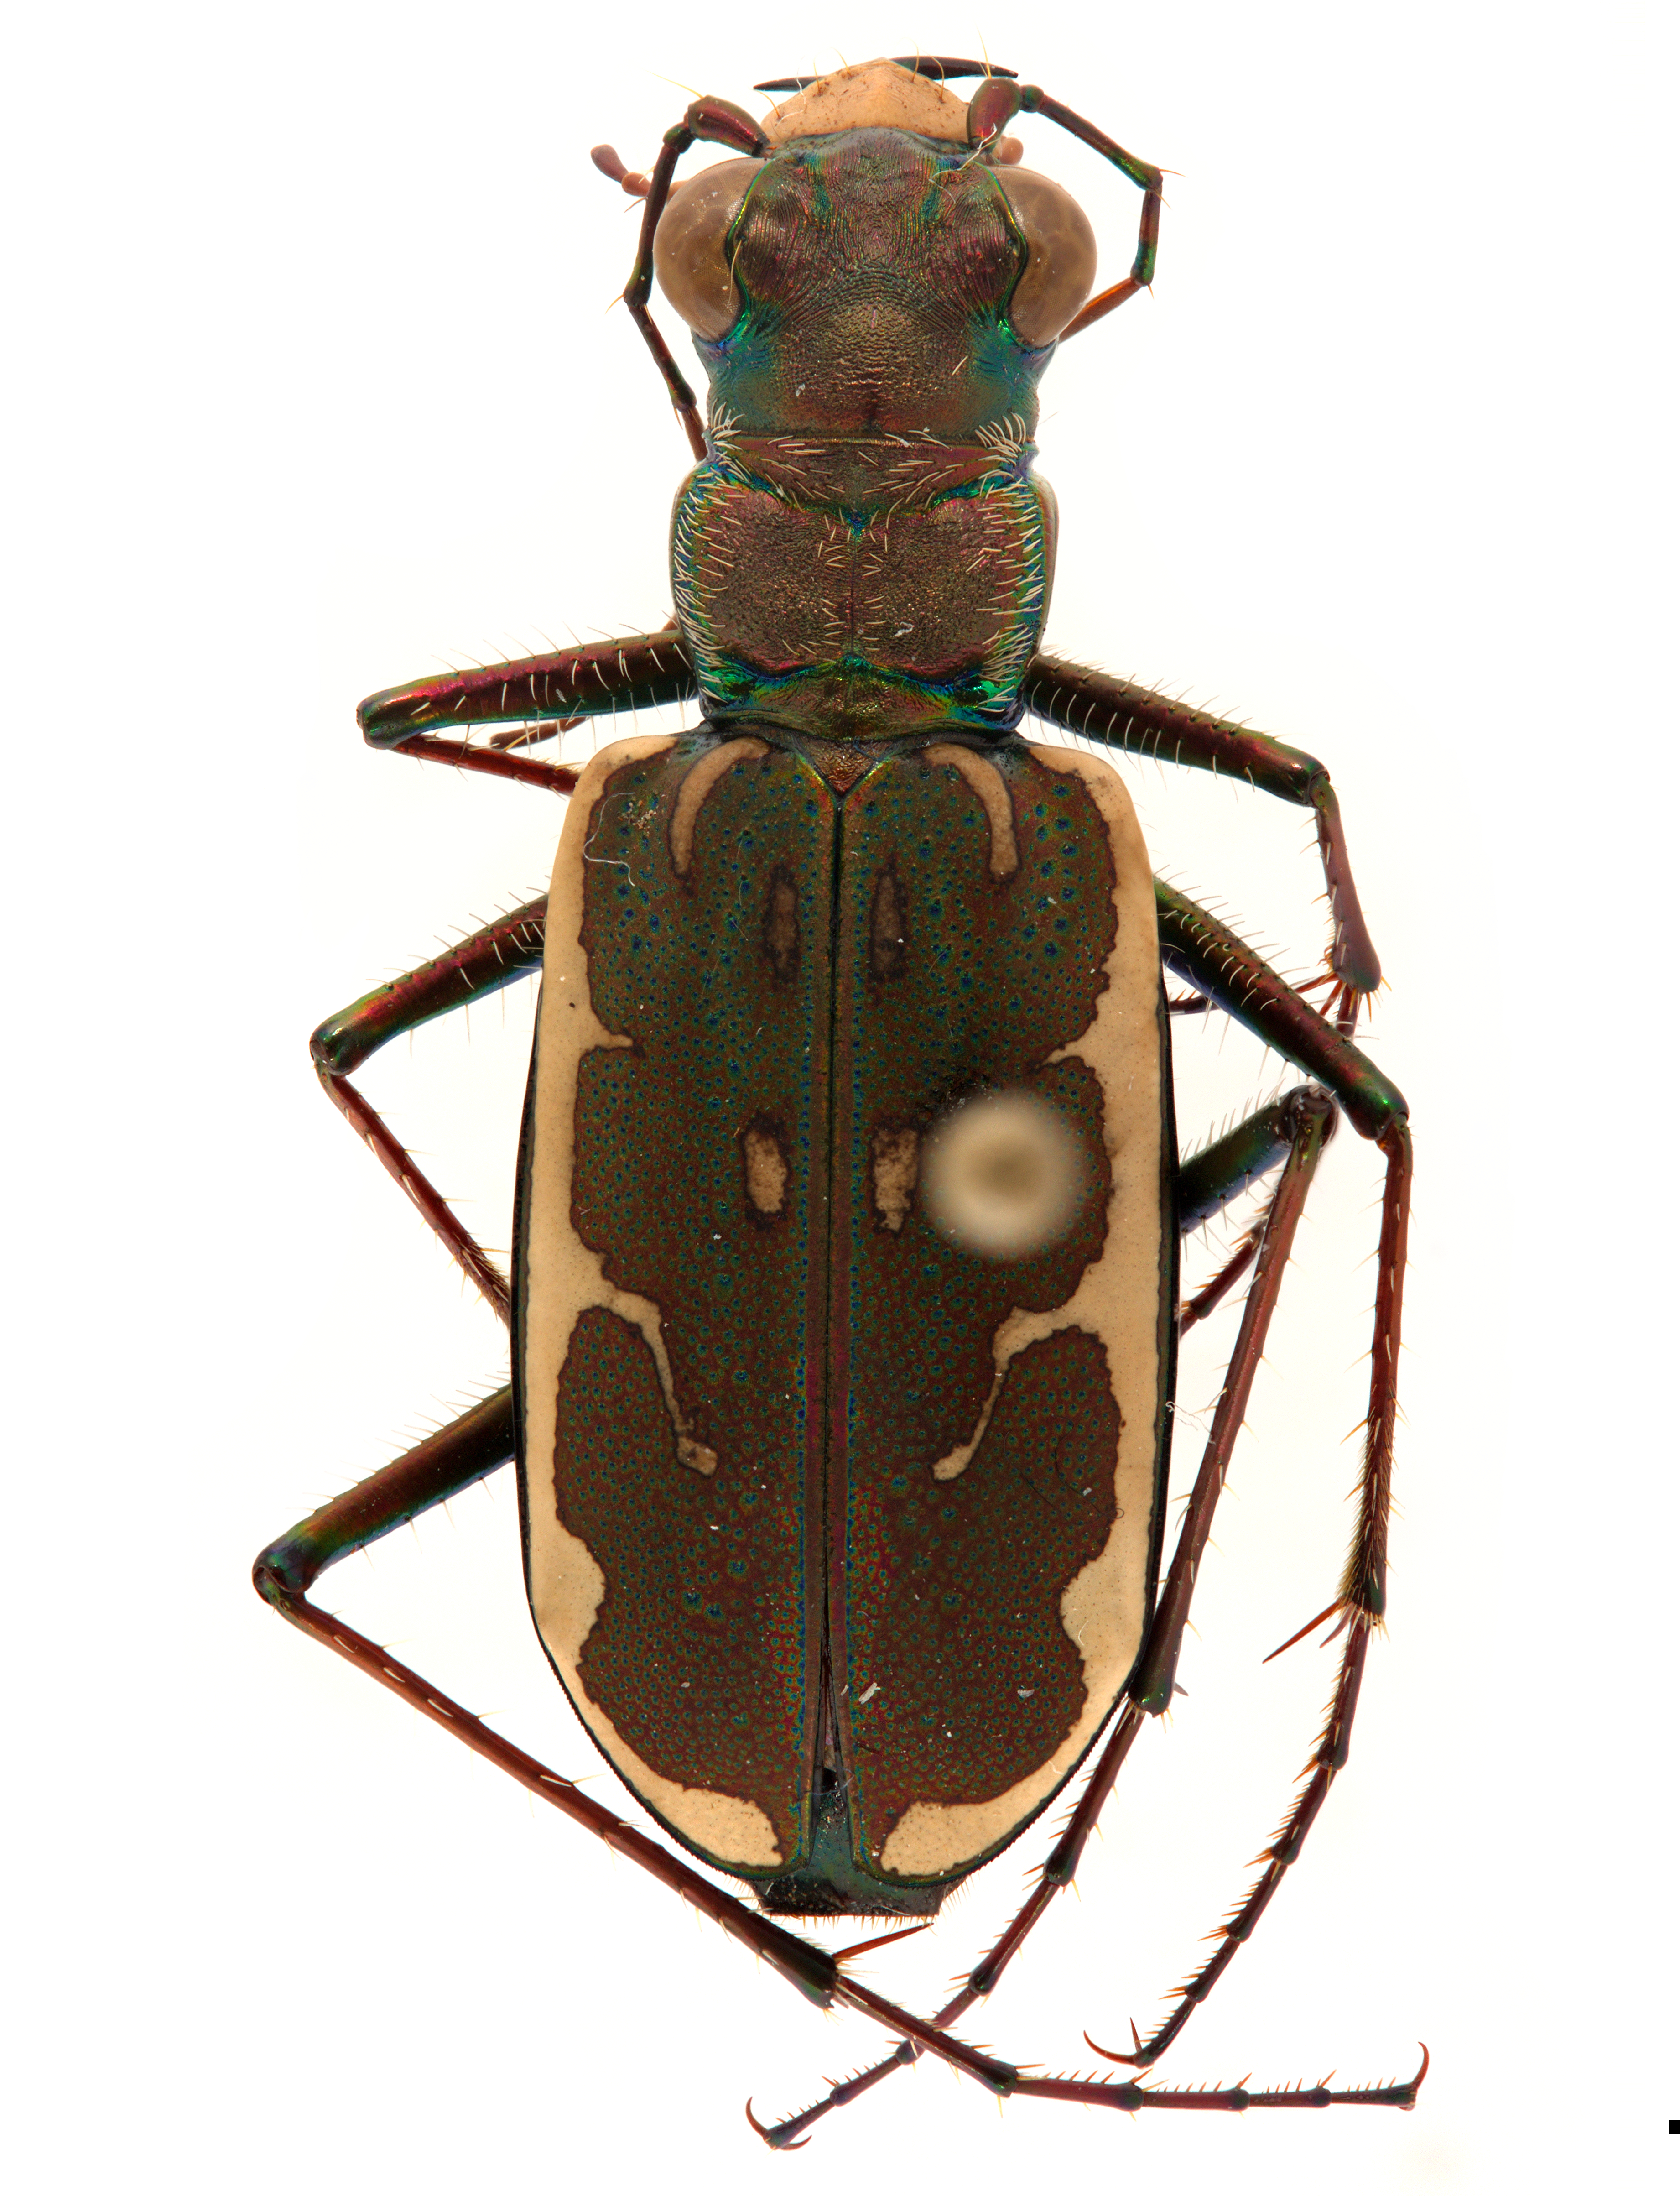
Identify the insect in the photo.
Hipparidum equestre (also Hipparidium equestre)
